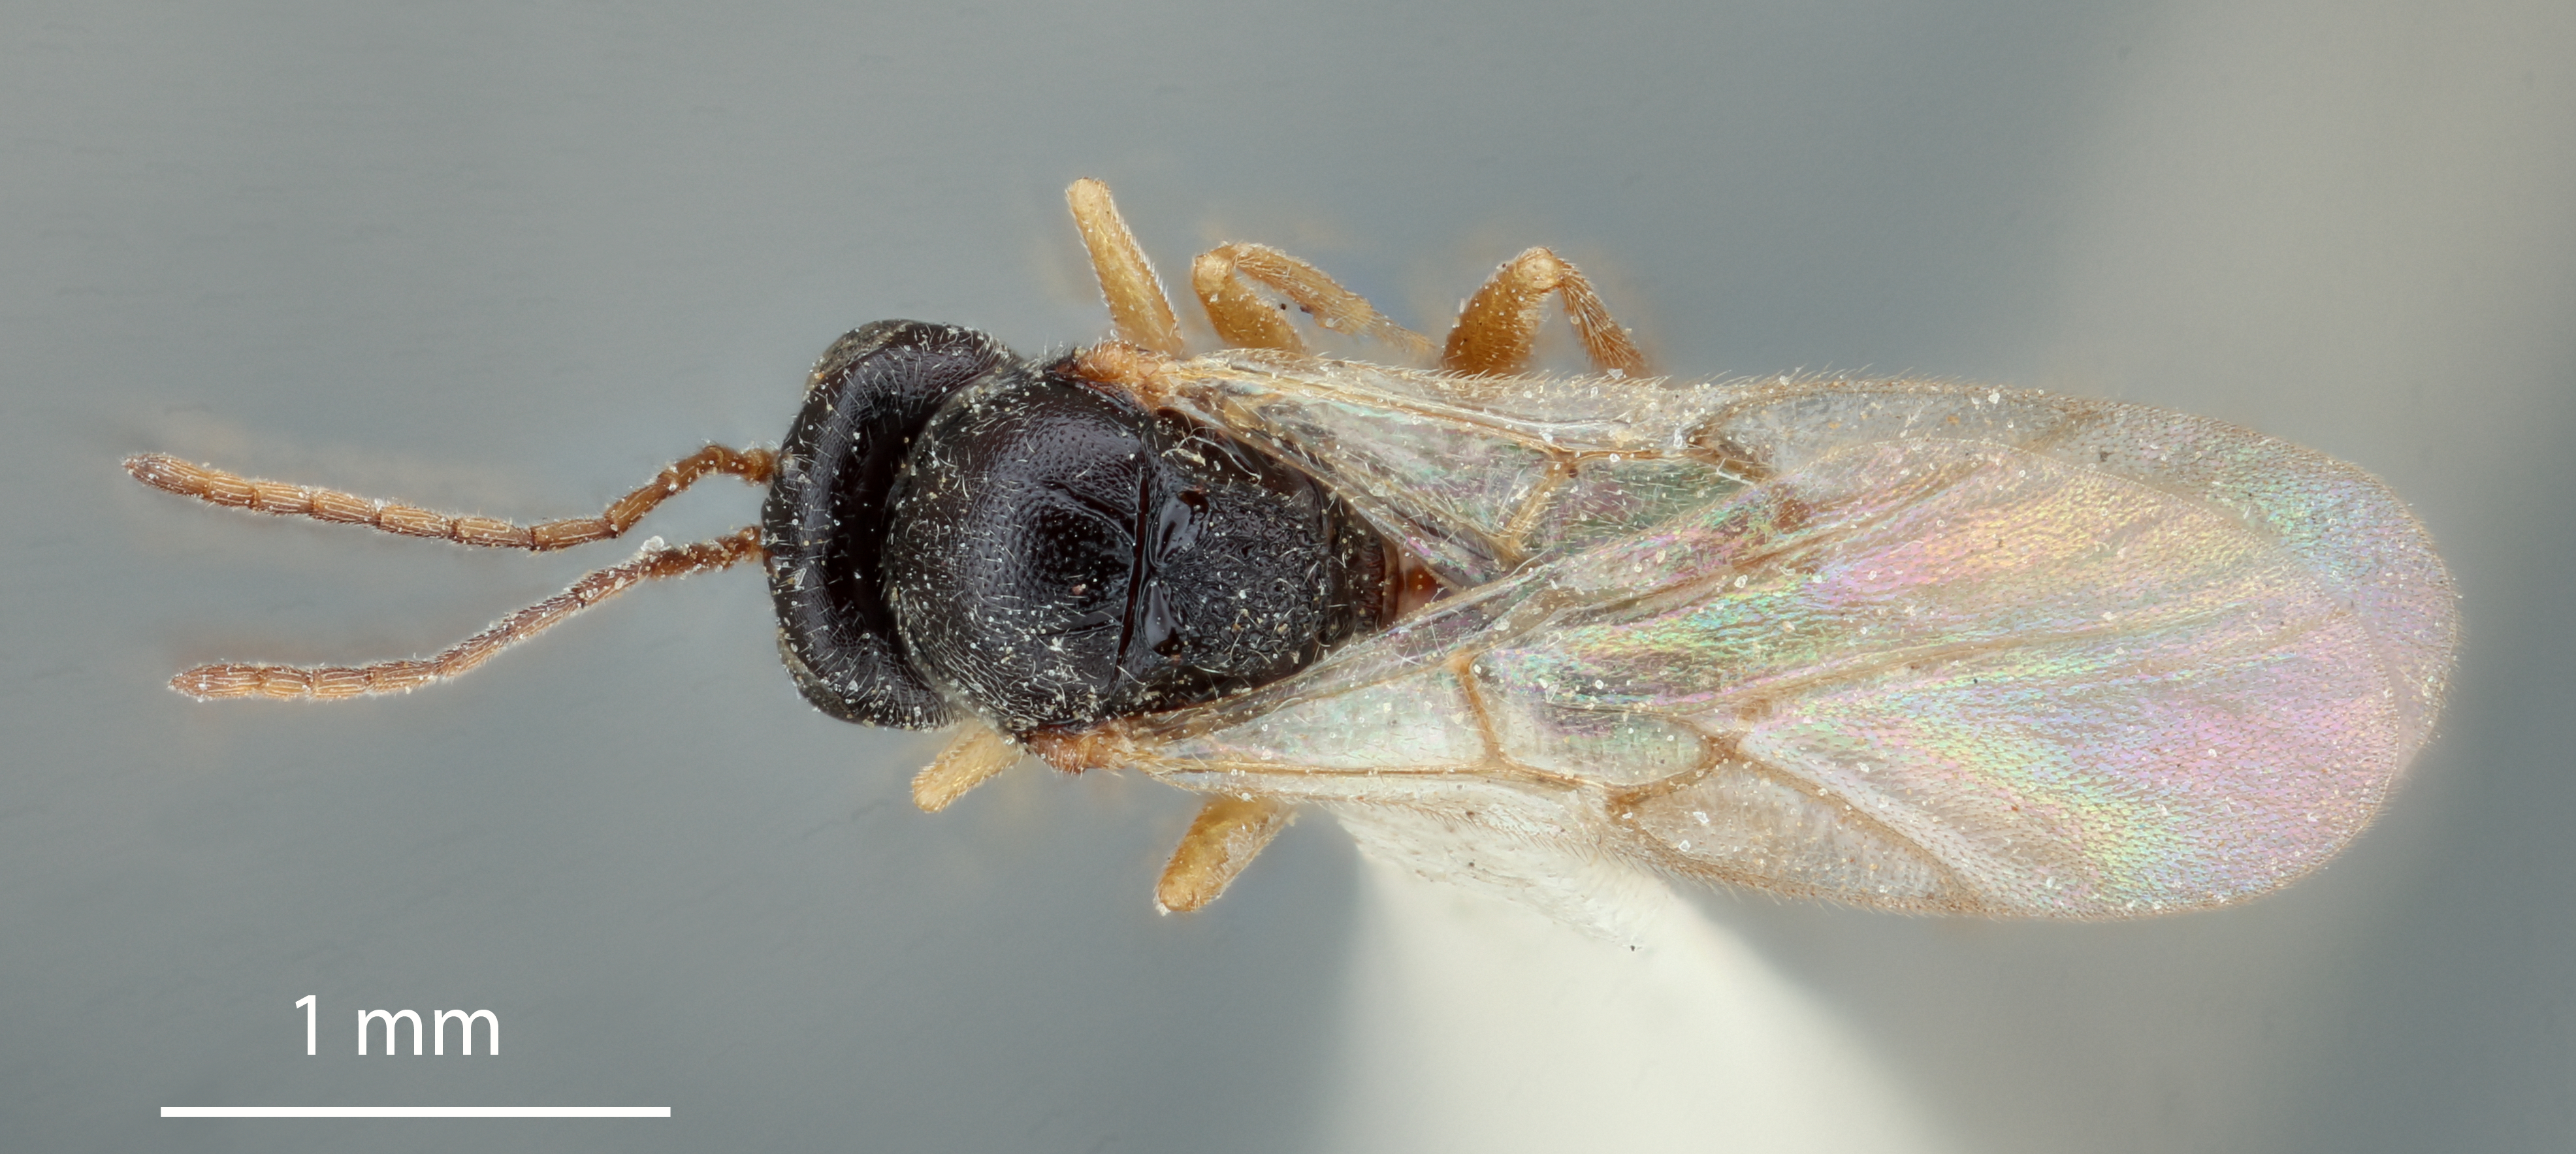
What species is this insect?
Periclistus californicus
